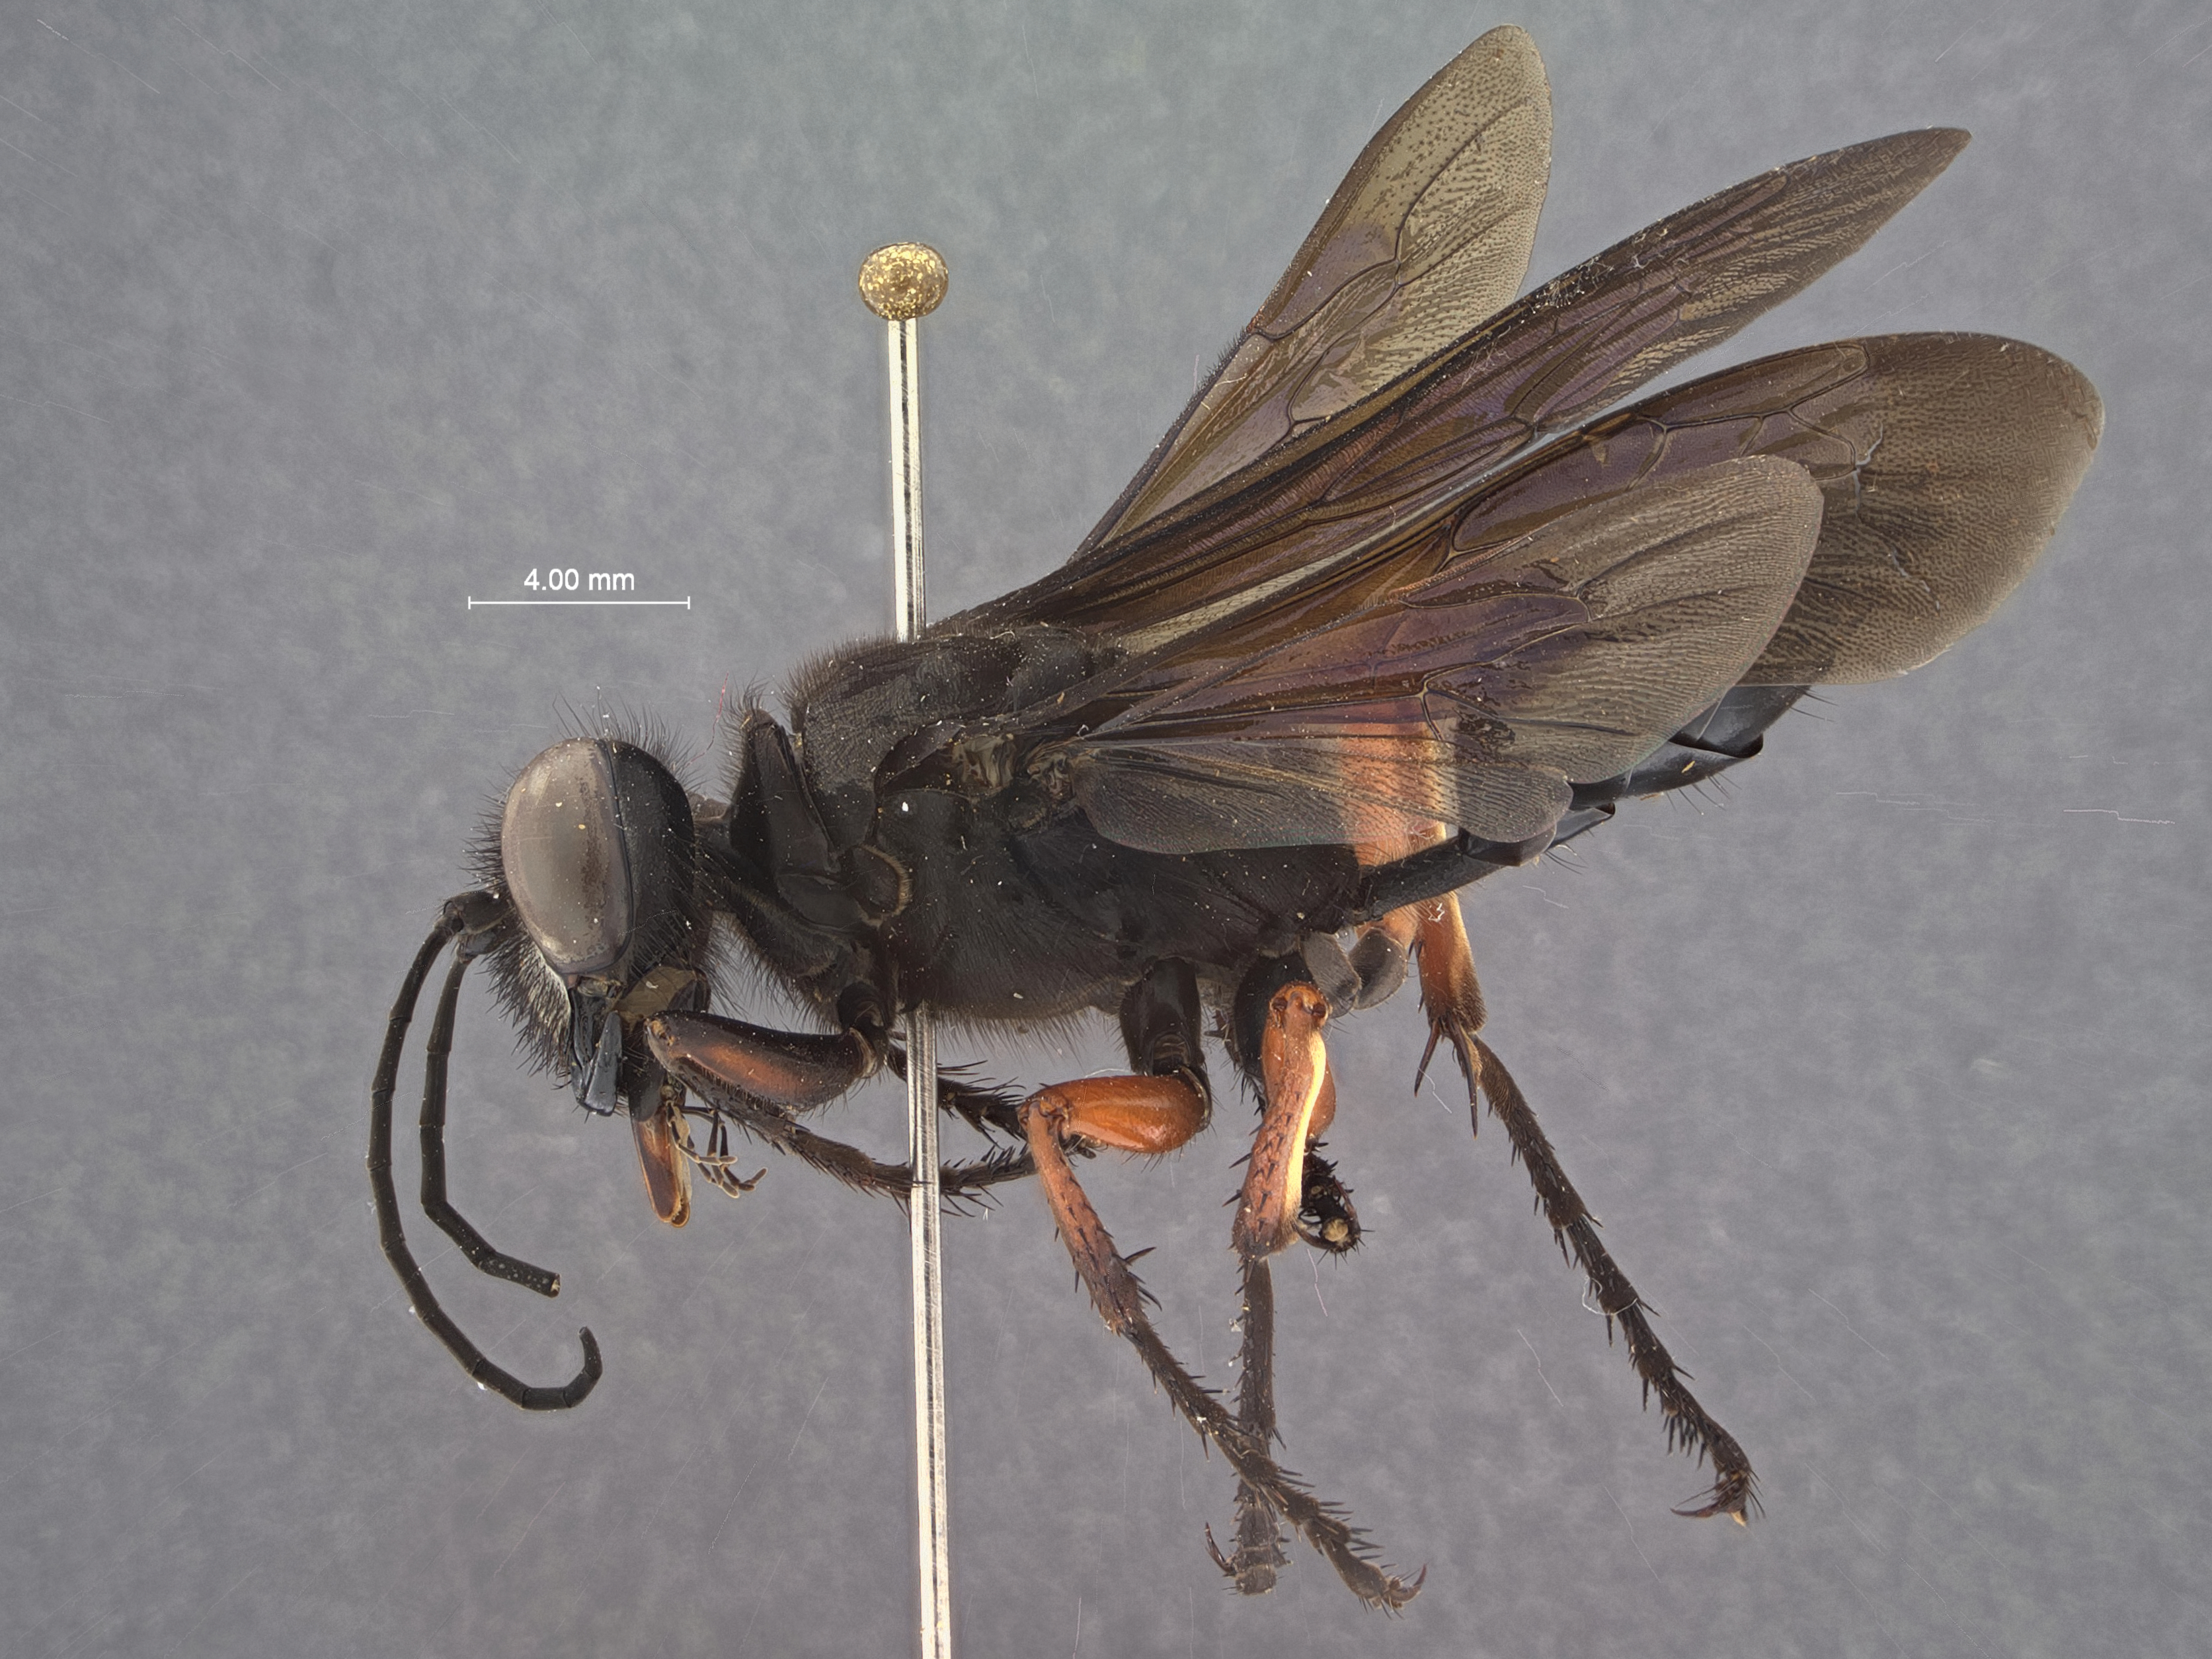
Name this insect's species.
Sphex subtruncatus
